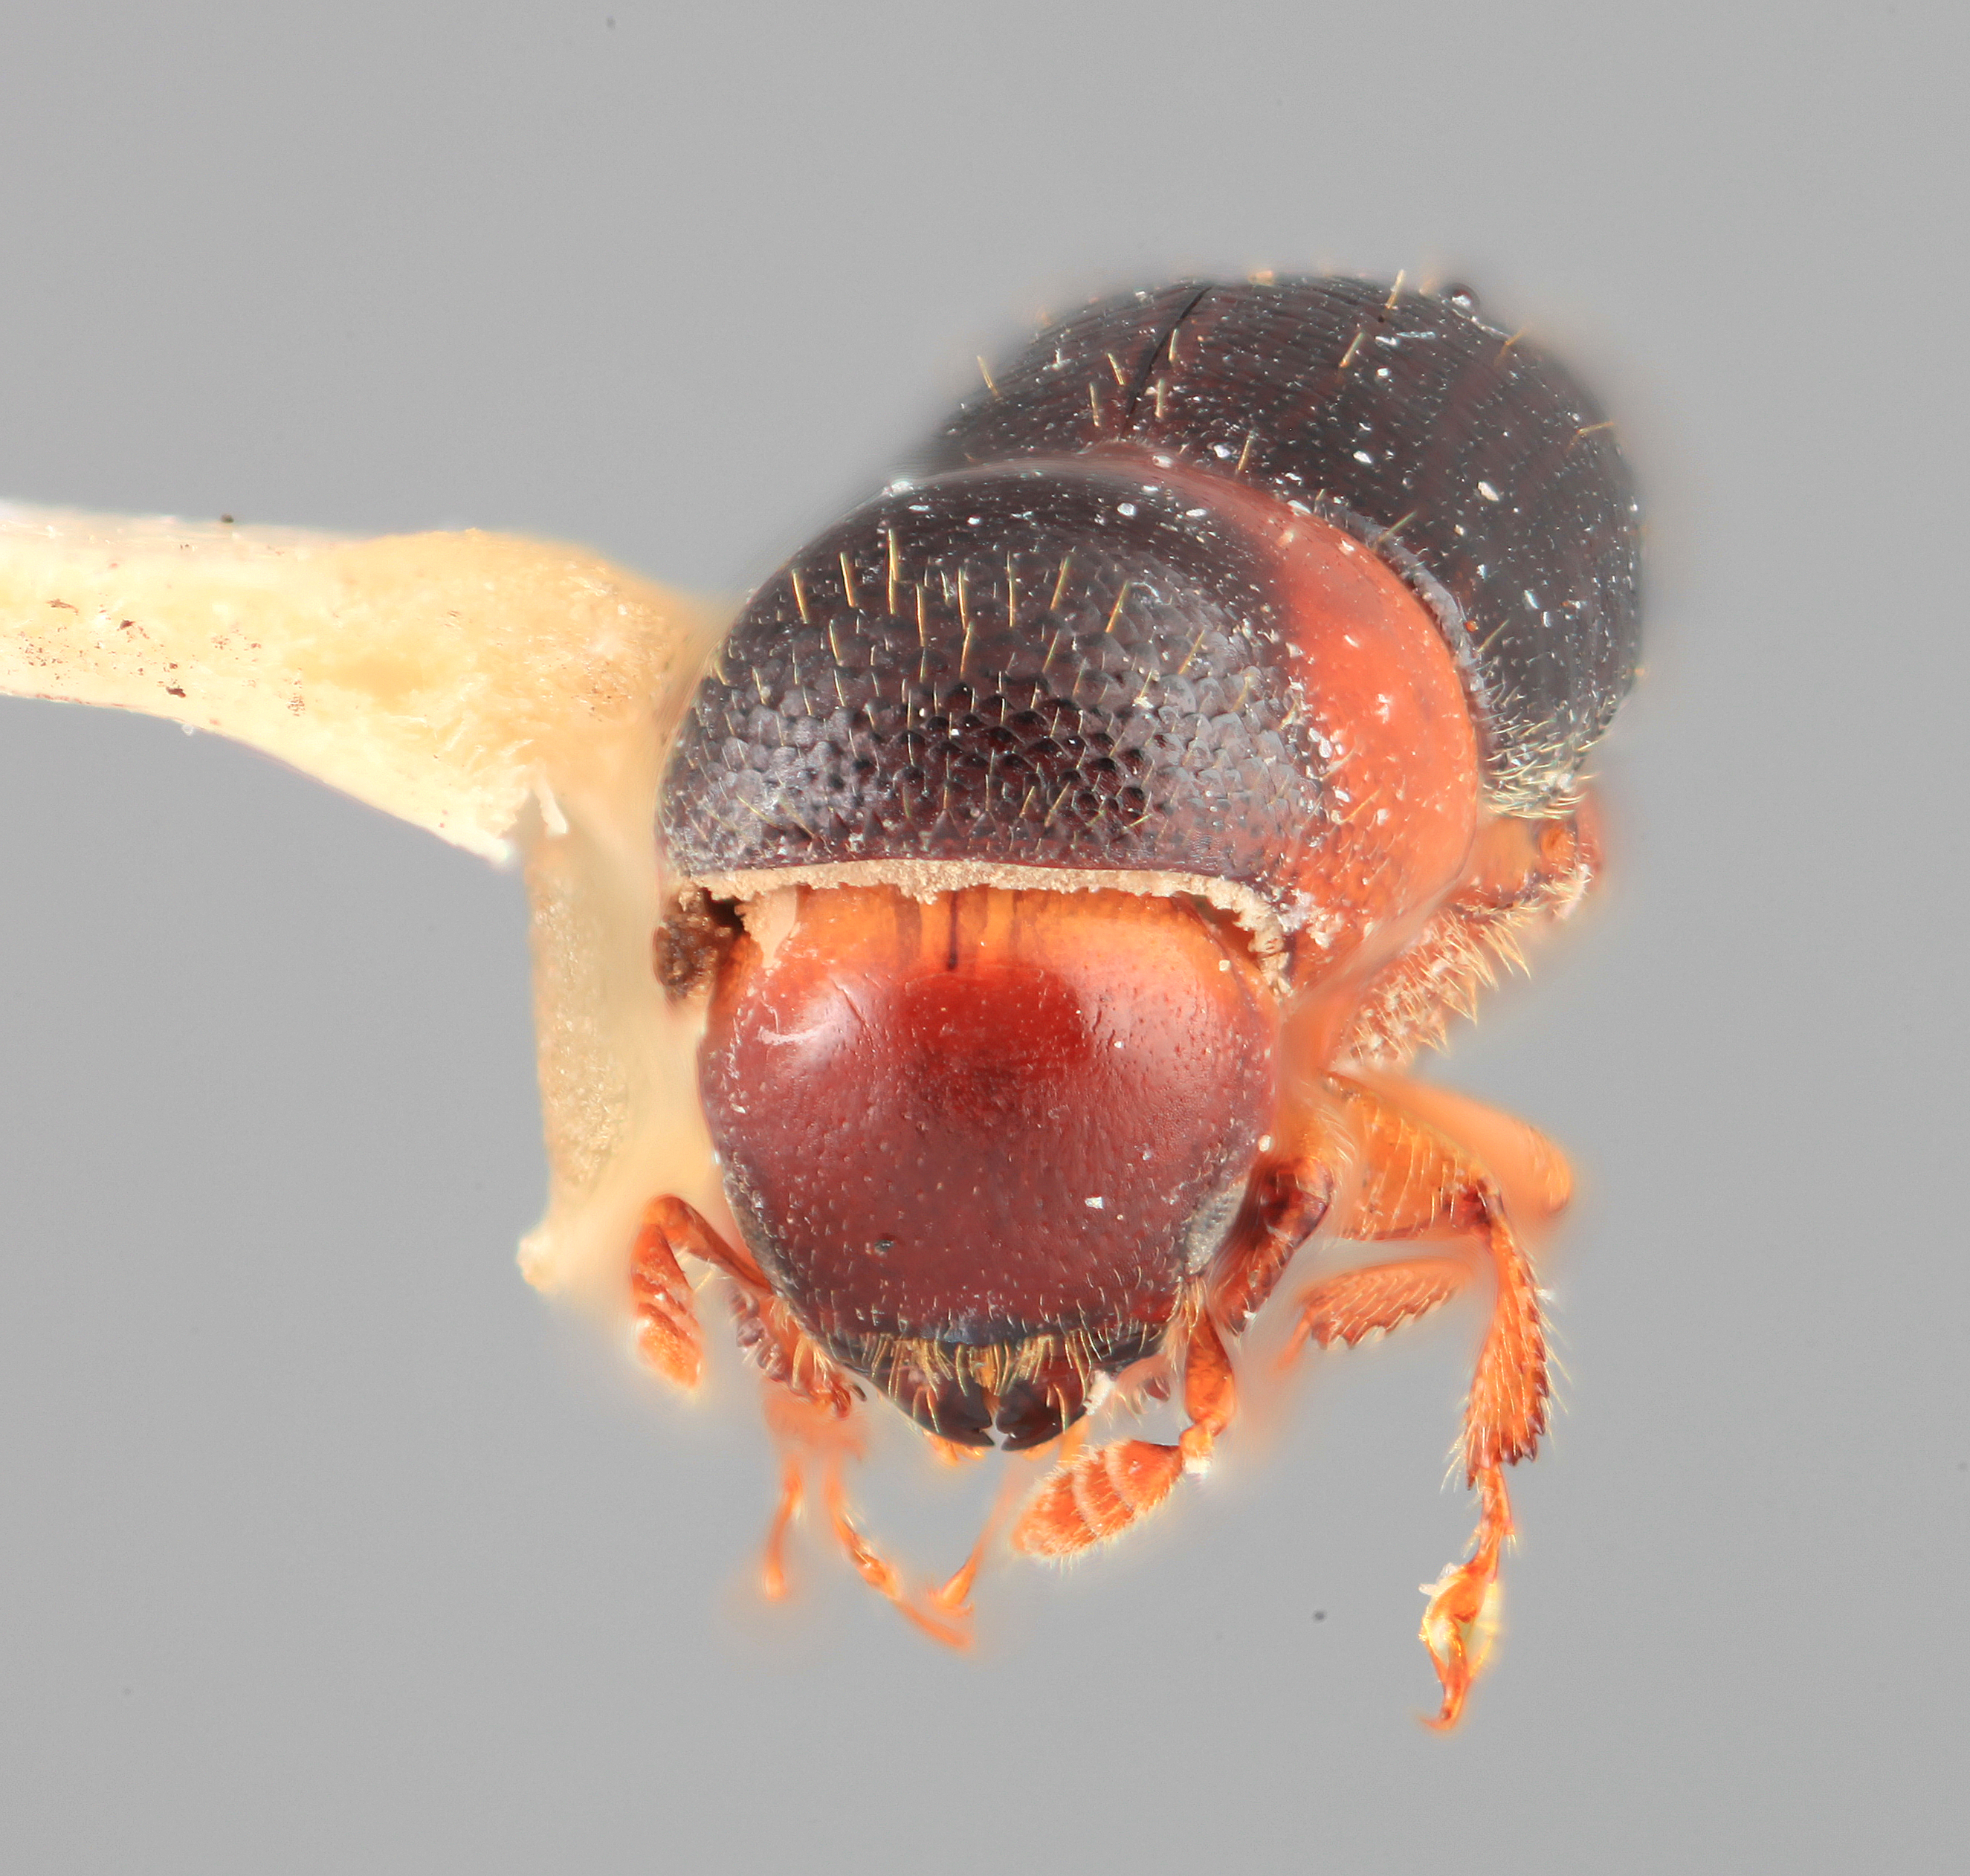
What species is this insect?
Tricolus nayaritensis
